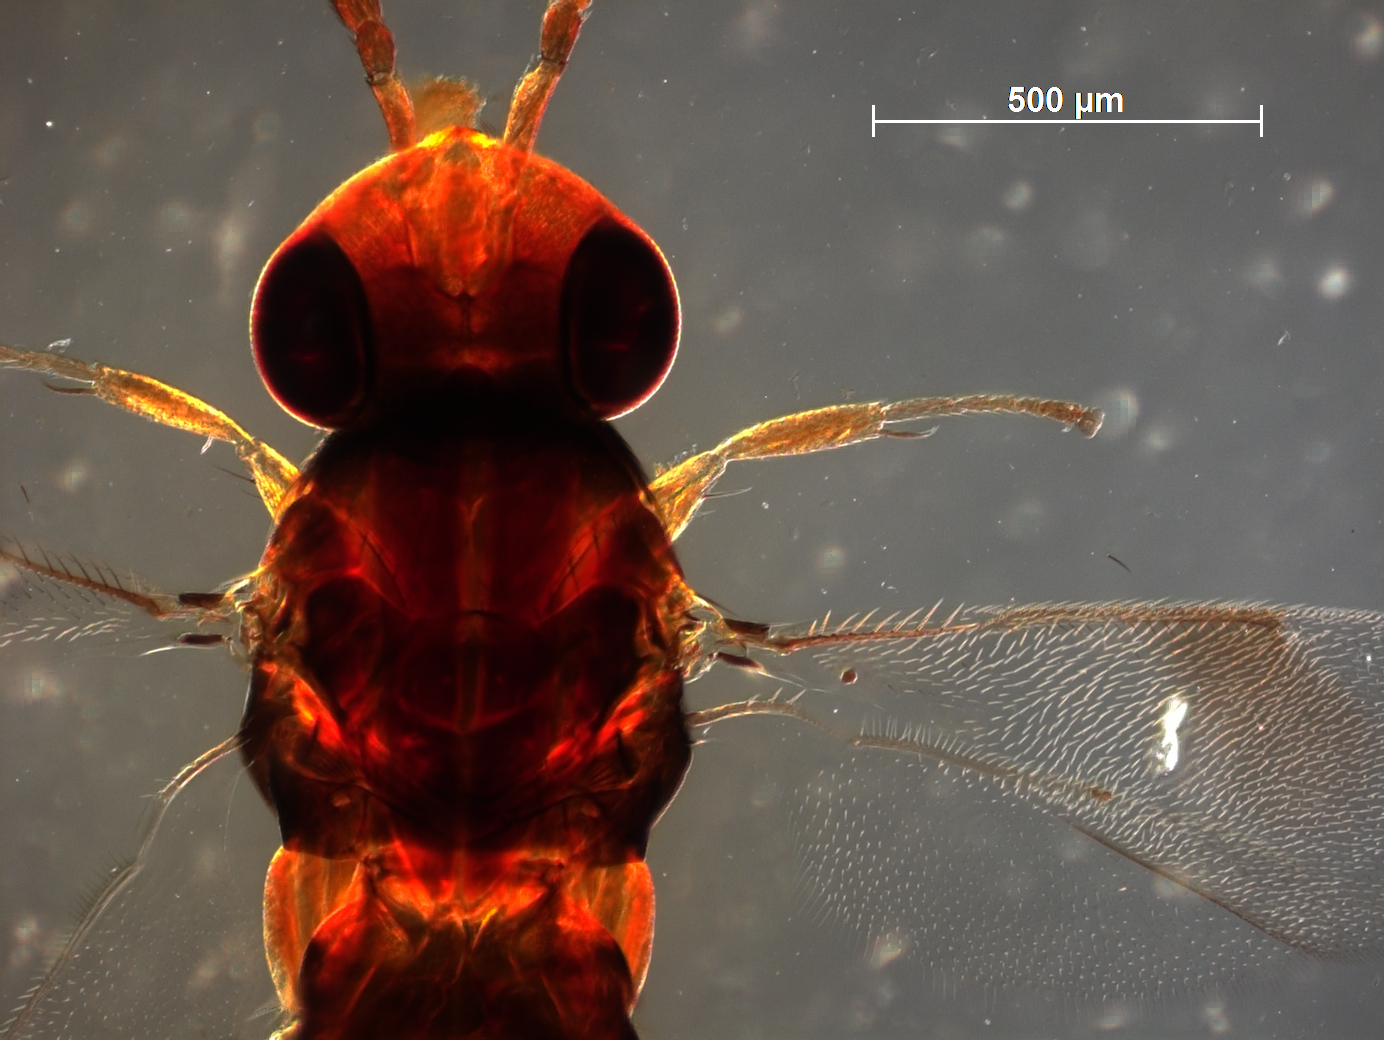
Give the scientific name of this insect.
Coccophagus speciosus
